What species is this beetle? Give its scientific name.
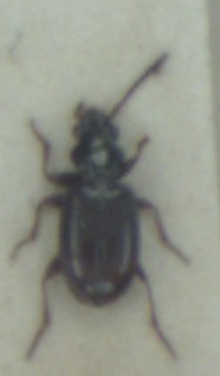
Bembidion normannum
